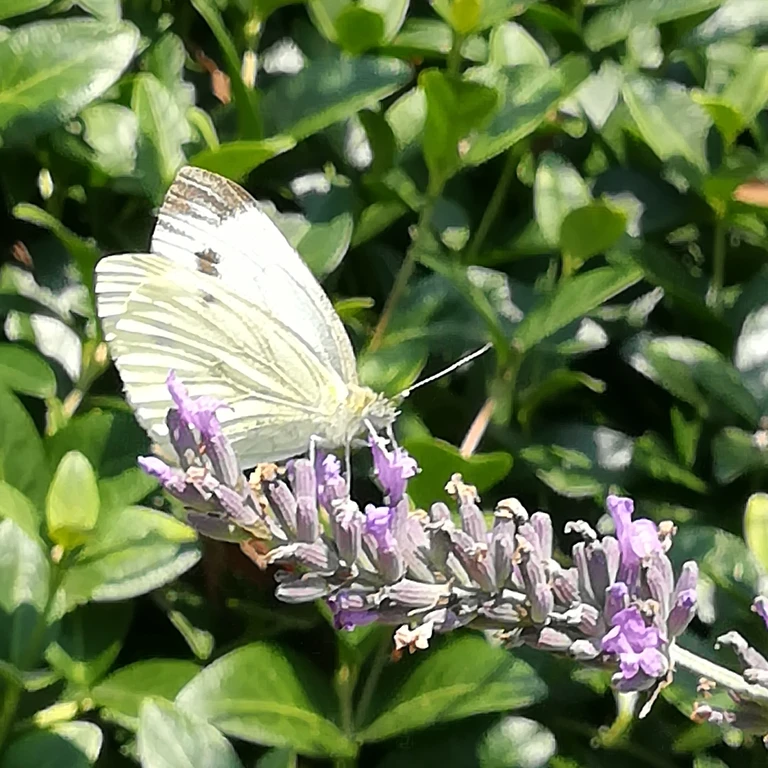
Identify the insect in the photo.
Pieris napi
